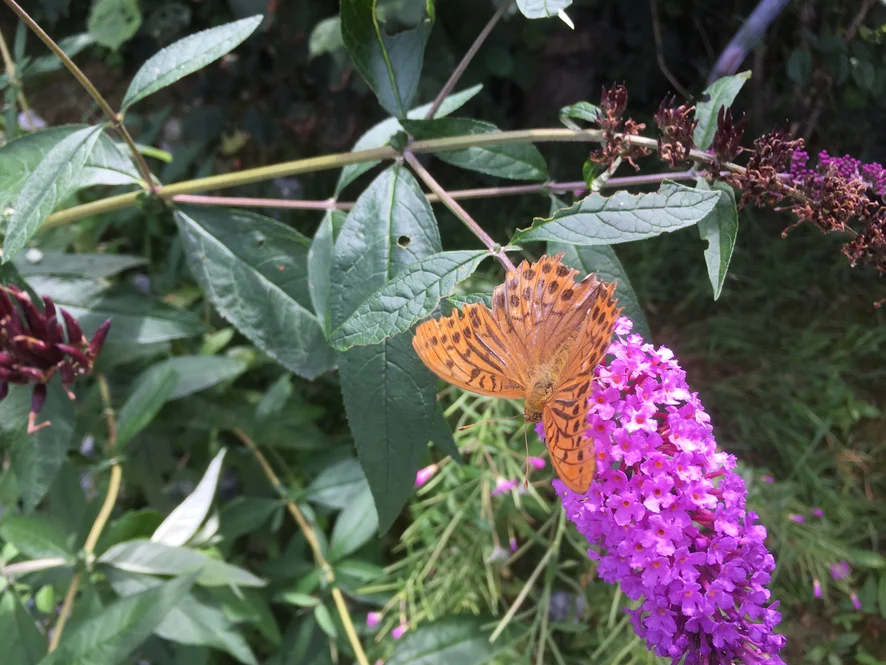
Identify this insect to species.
Argynnis paphia
